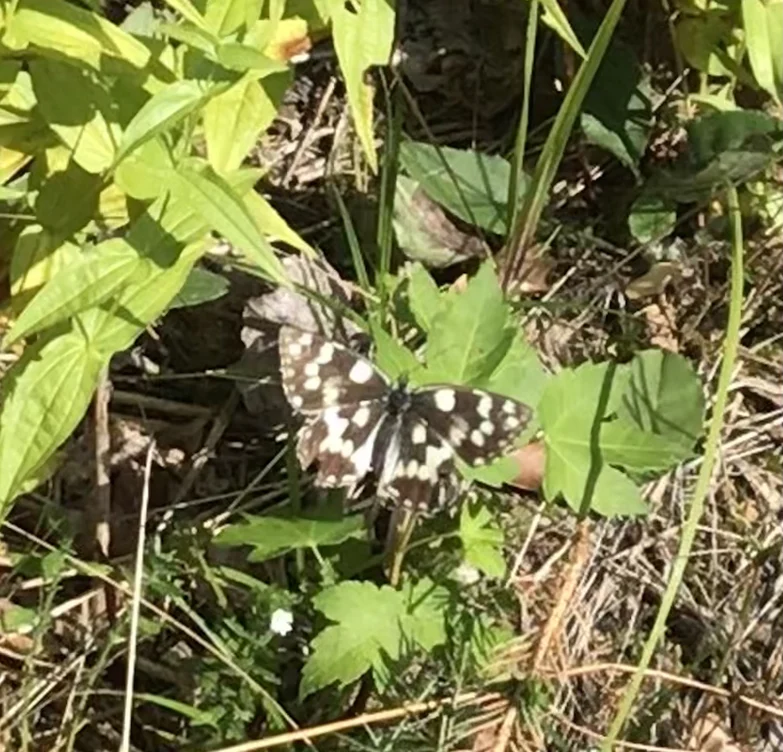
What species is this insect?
Melanargia galathea
